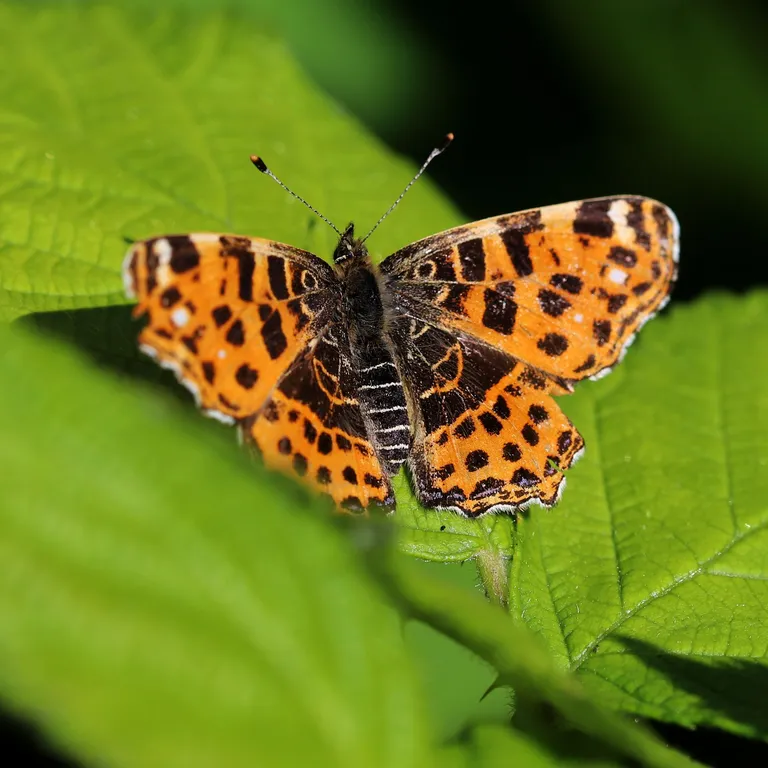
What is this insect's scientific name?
Araschnia levana
